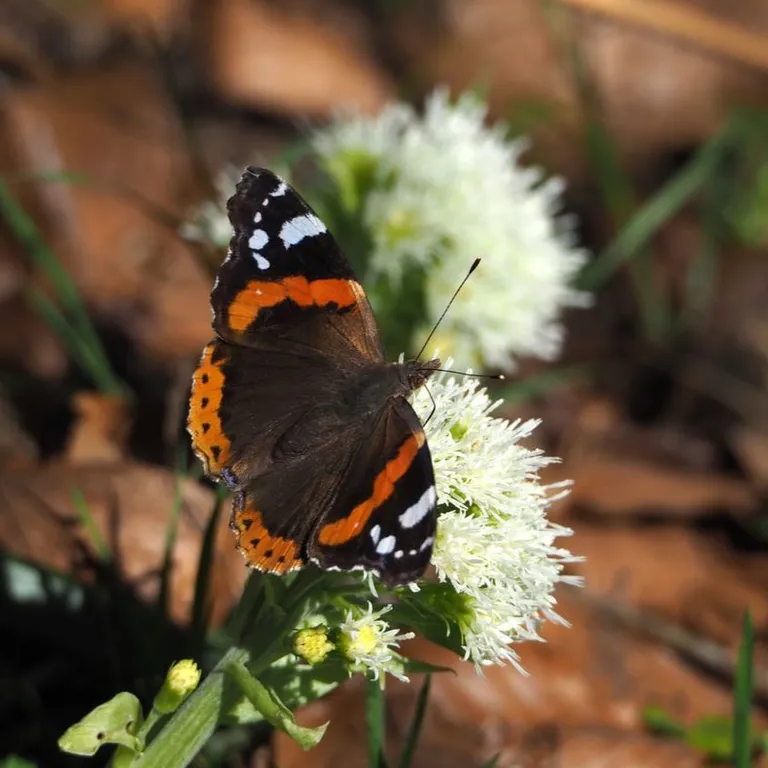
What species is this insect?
Vanessa atalanta
